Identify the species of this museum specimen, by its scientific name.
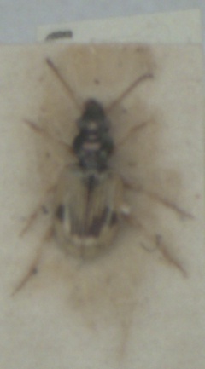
Bembidion pallidipenne
